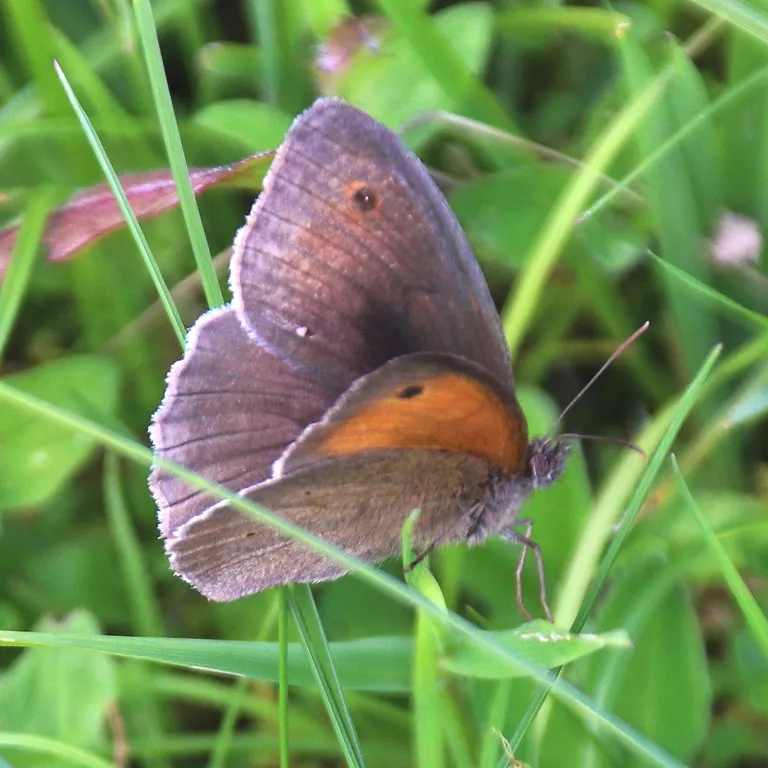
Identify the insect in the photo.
Maniola jurtina
